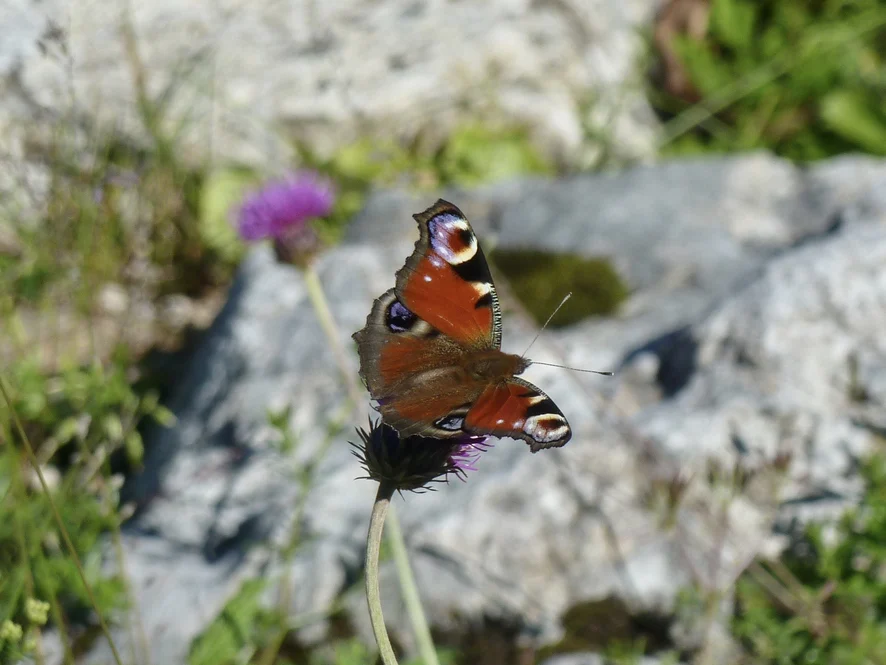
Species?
Aglais io
